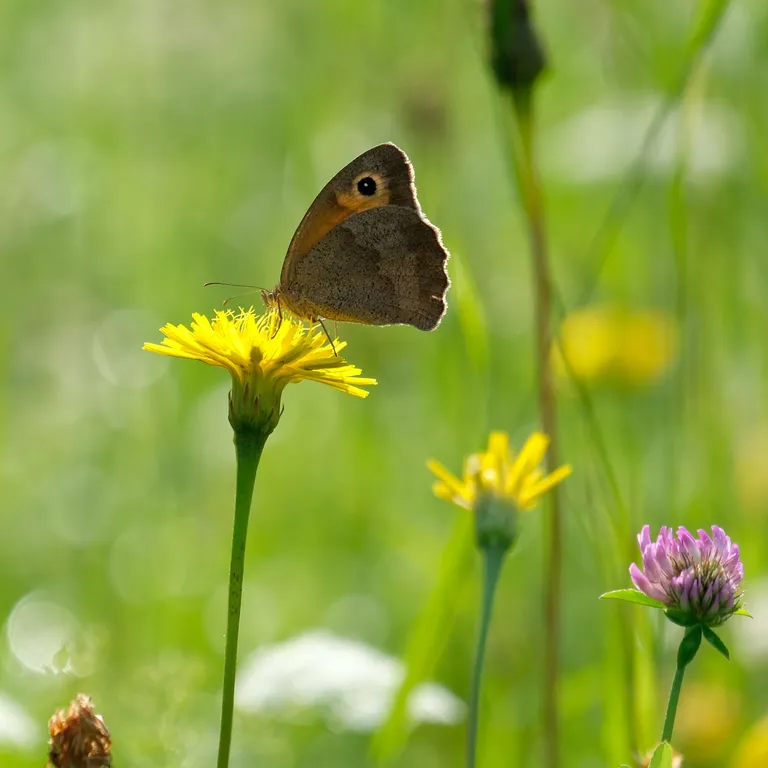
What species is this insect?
Maniola jurtina
